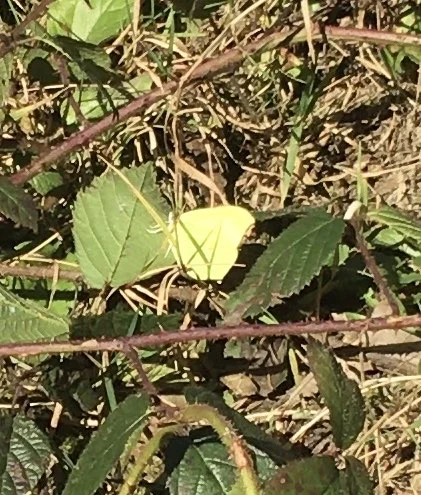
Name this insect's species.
Gonepteryx rhamni
